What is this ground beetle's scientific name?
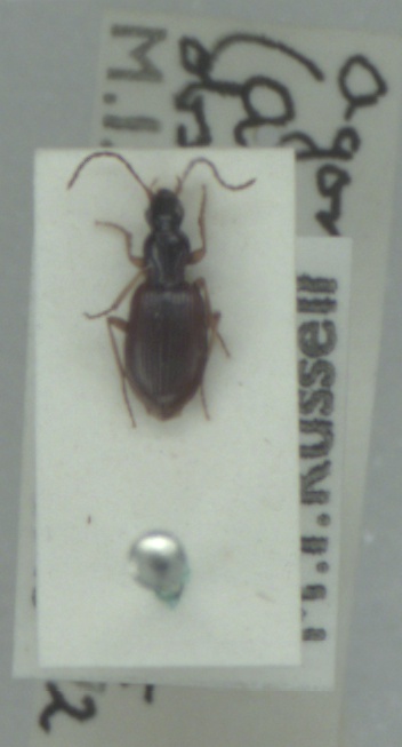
Oxypselaphus obscurus
